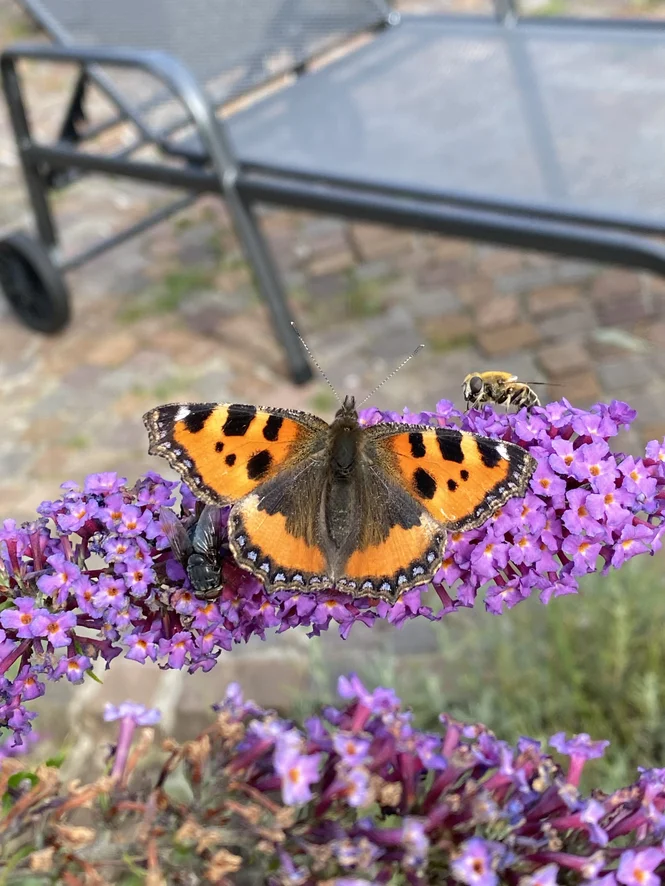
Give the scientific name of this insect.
Aglais urticae
